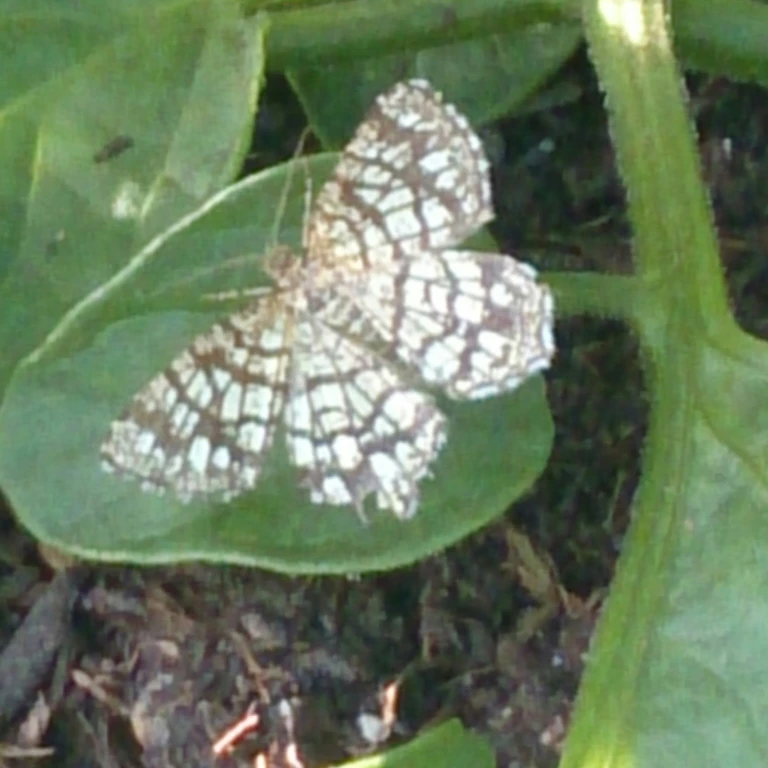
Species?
Chiasmia clathrata
